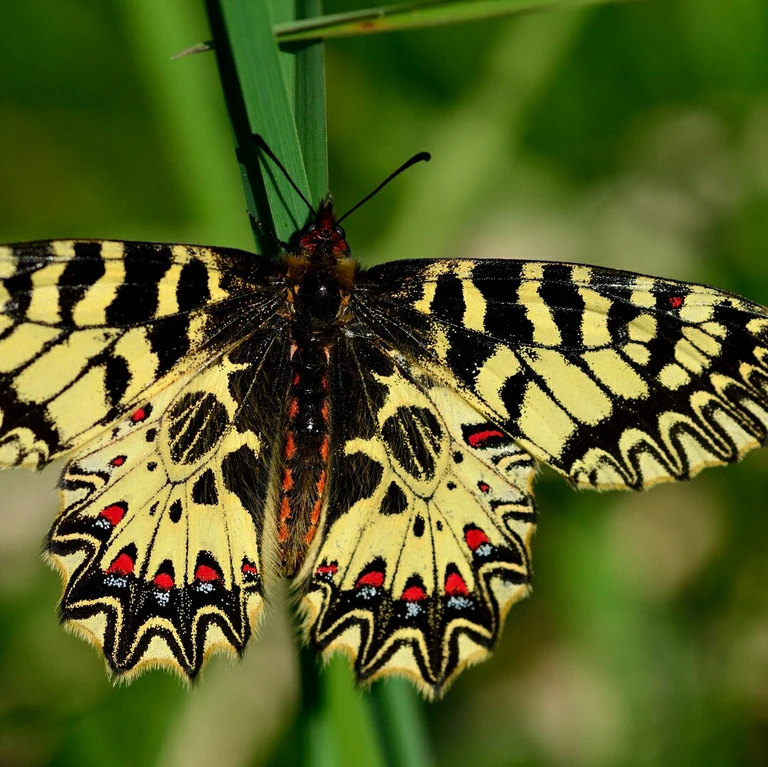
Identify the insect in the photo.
Zerynthia polyxena
